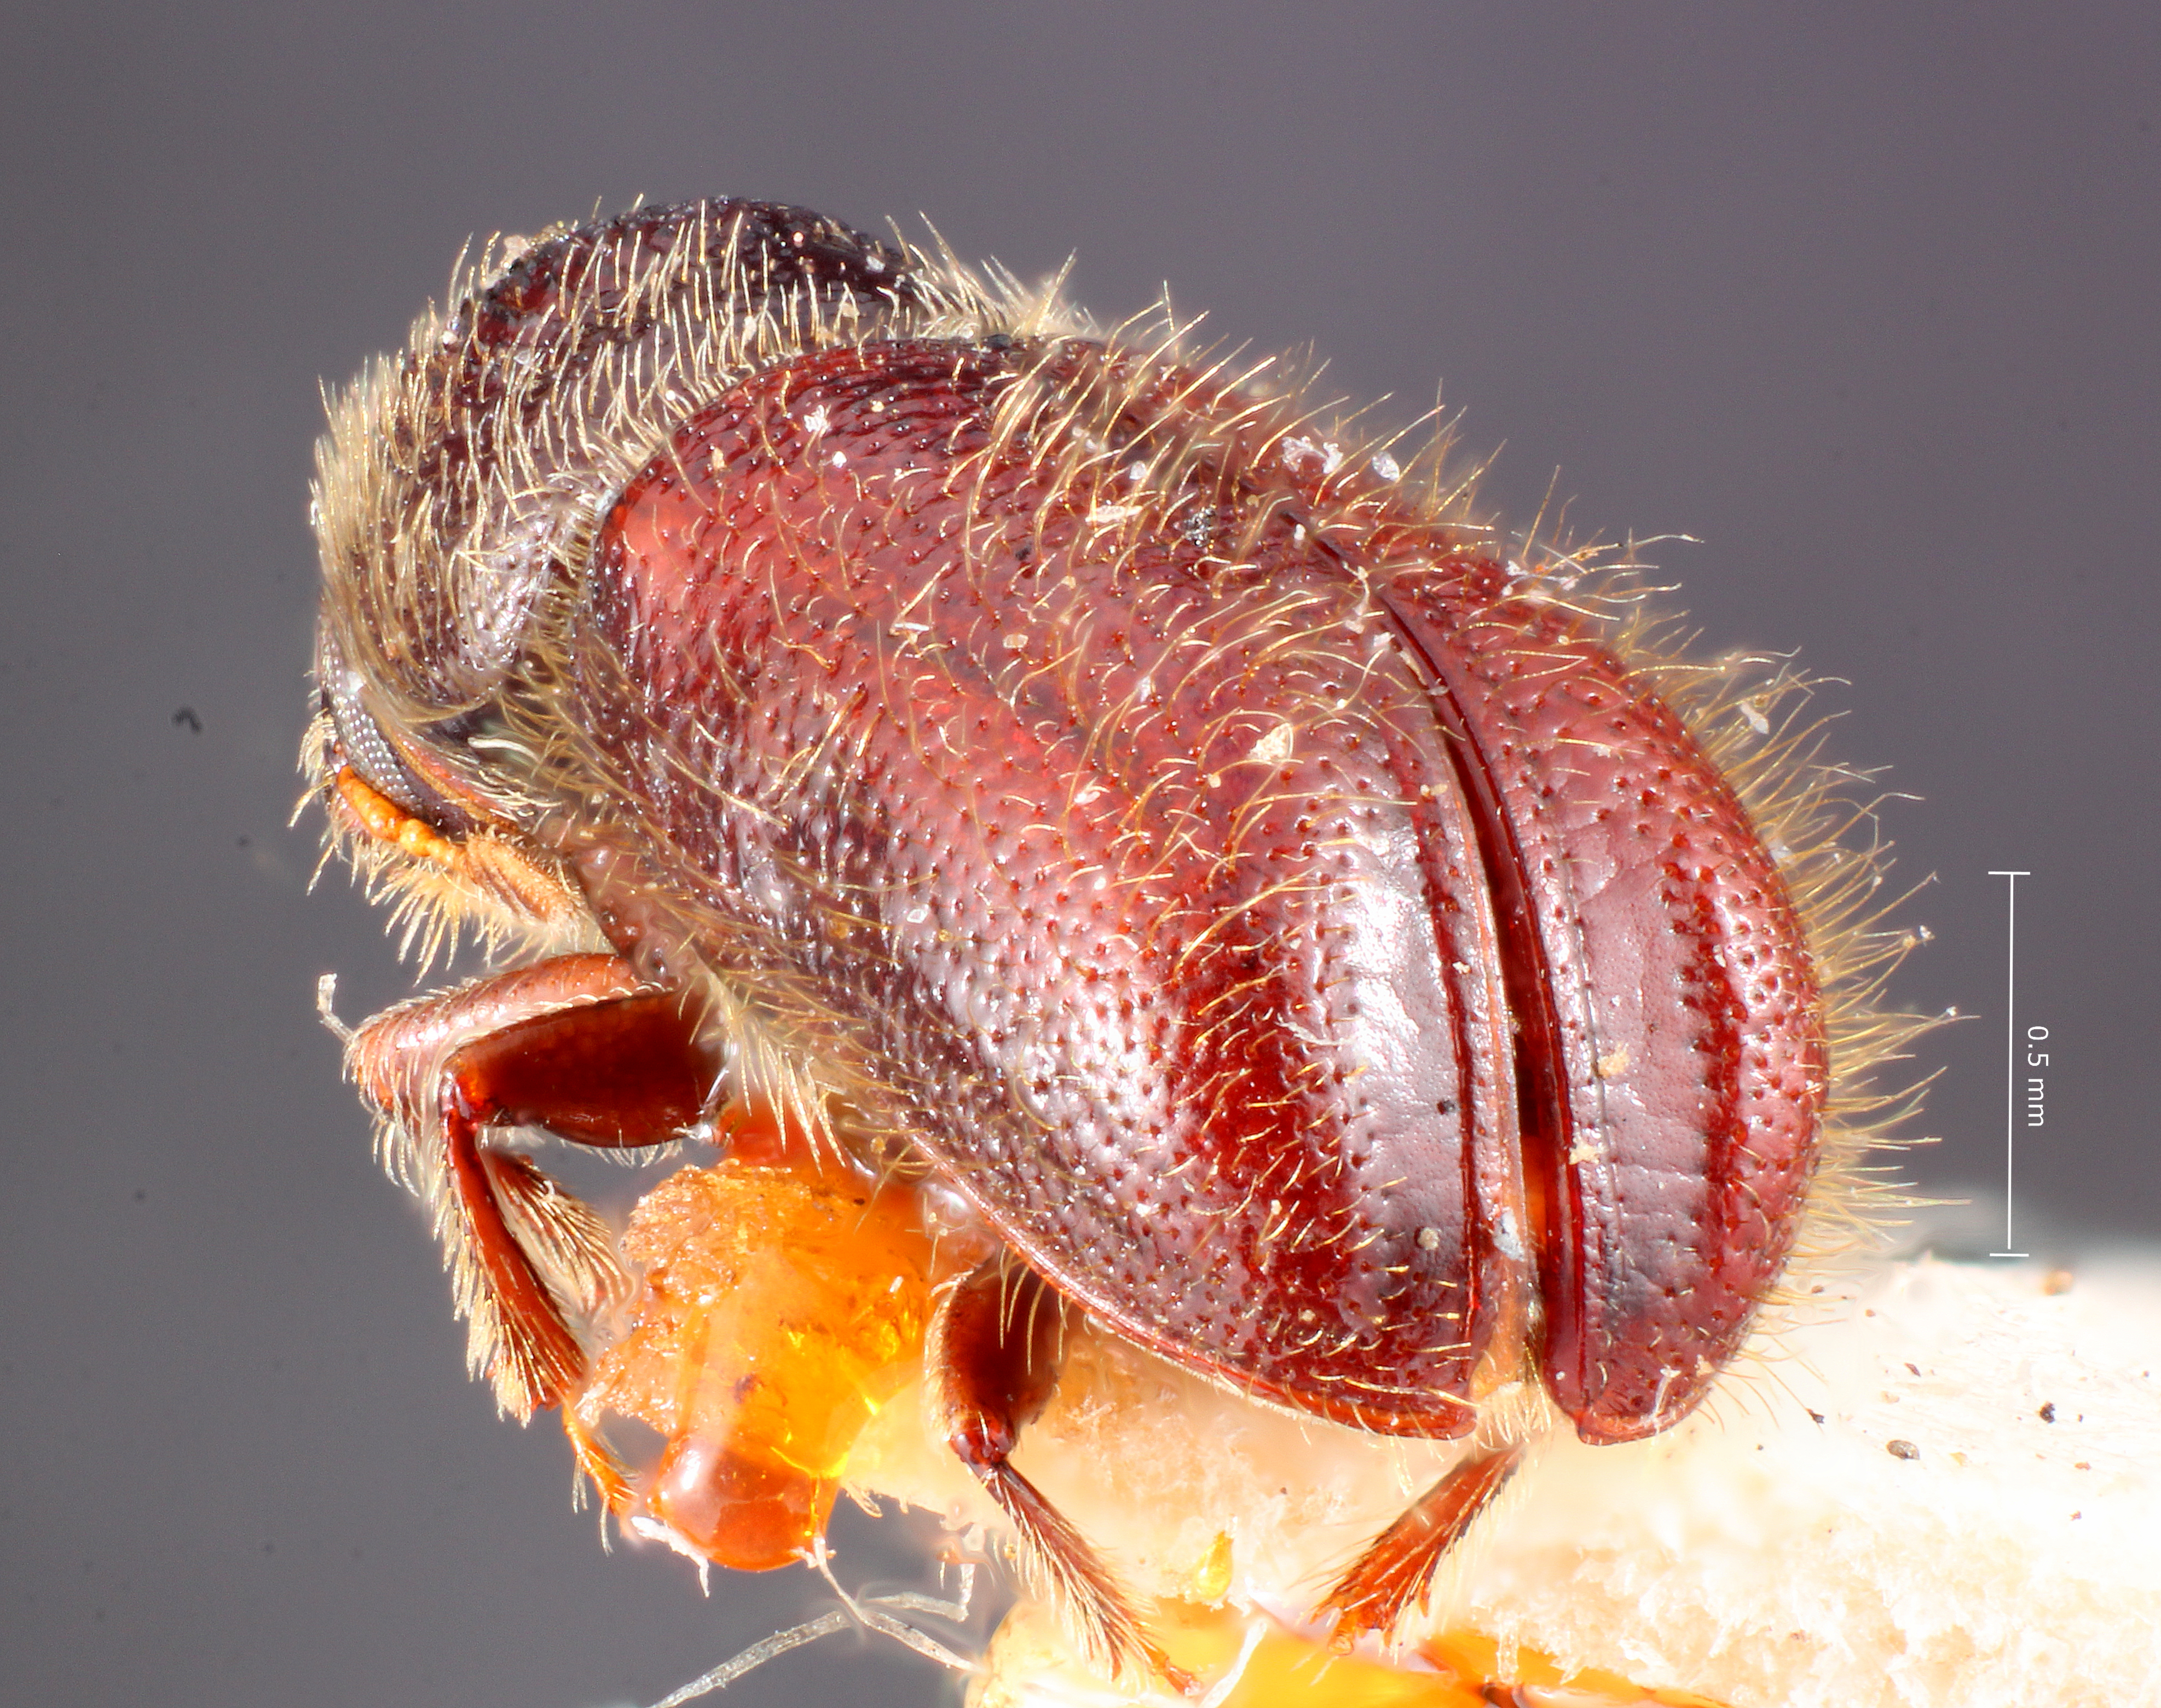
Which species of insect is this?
Pityophthorus comosus
